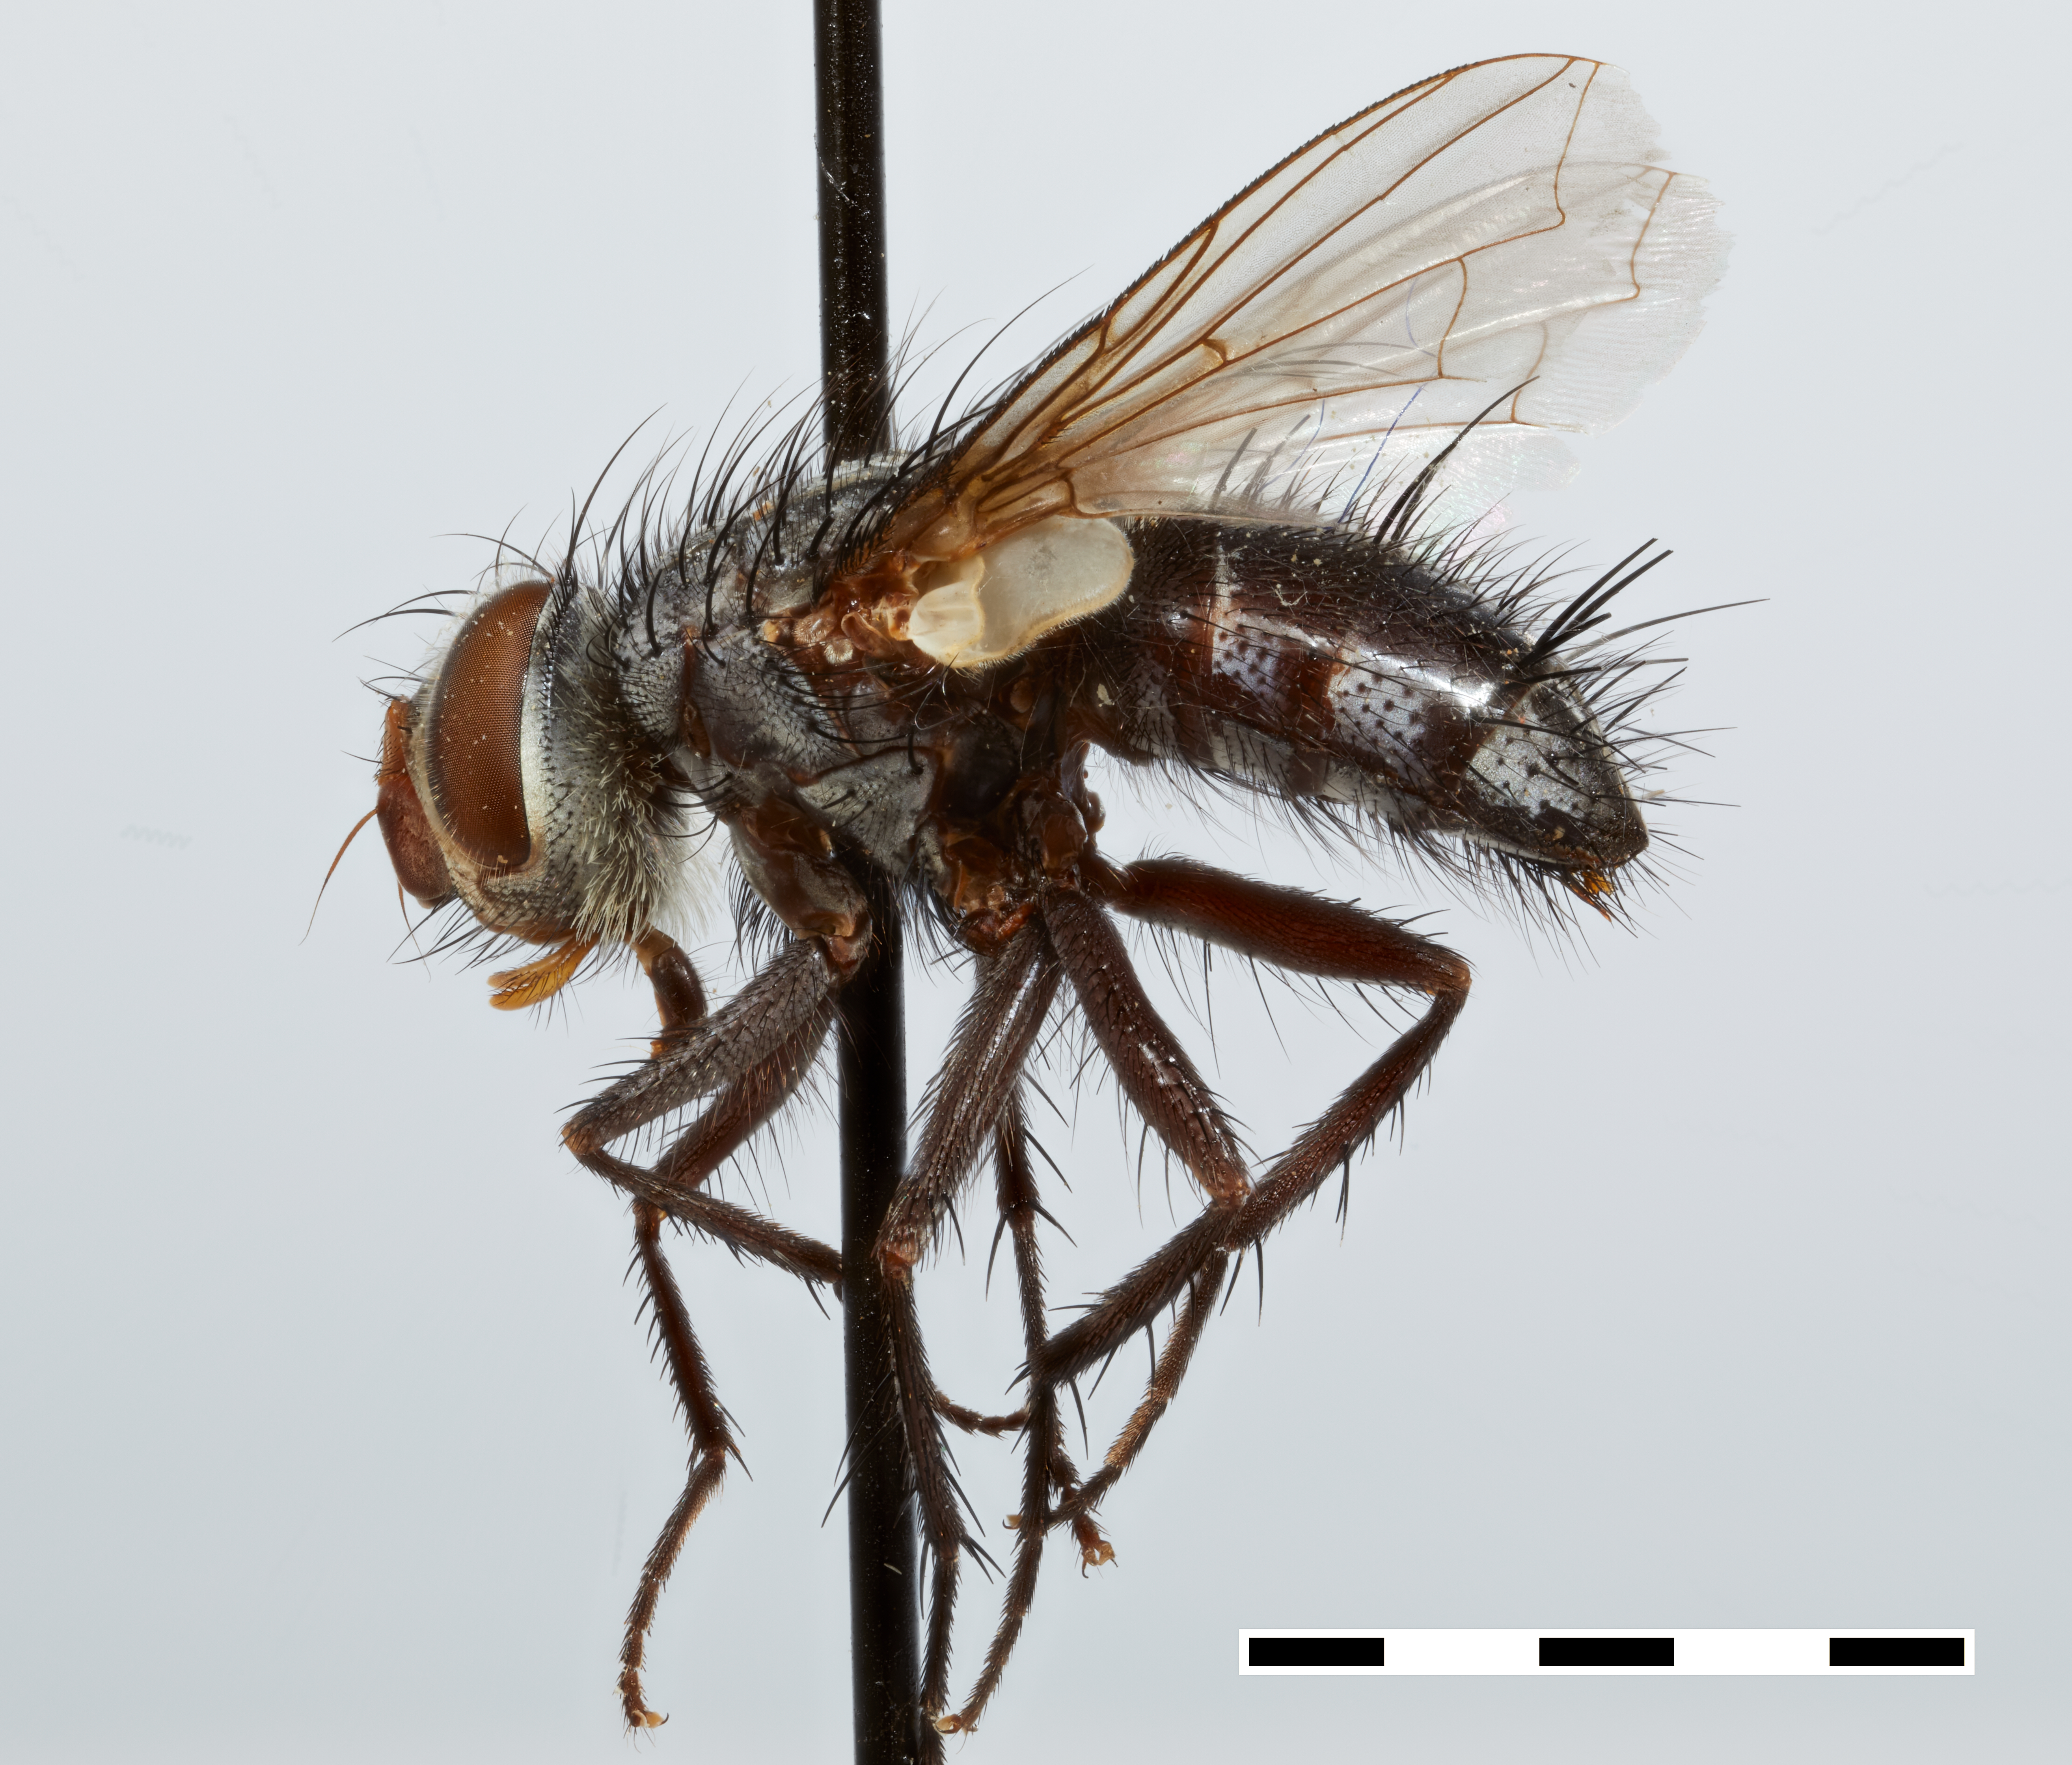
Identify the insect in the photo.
Nemosturmia pilosa
